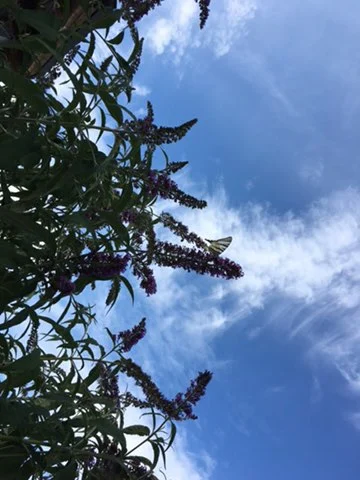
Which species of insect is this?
Iphiclides podalirius
